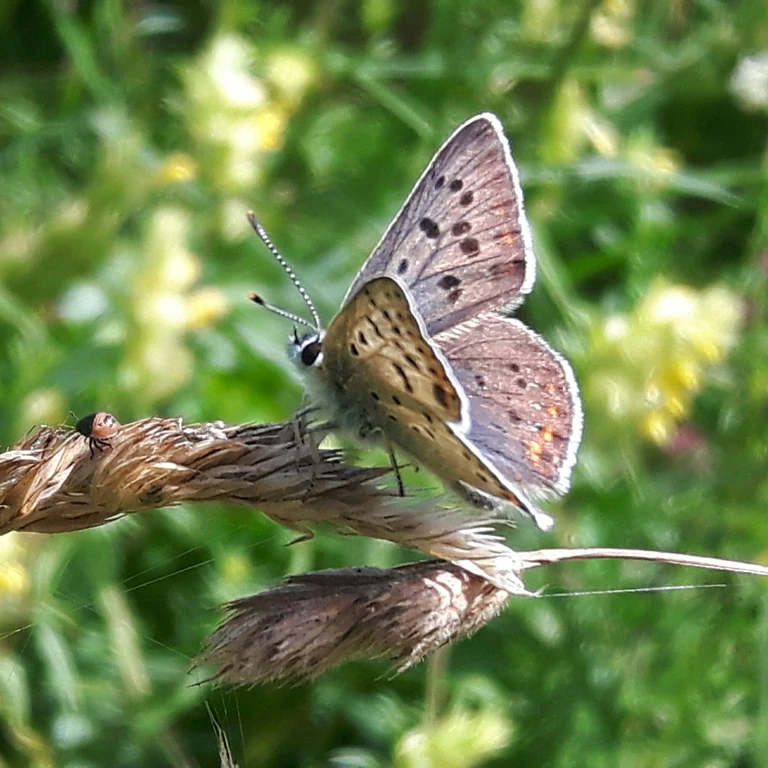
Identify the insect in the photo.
Lycaena tityrus (also Loweia tityrus)
